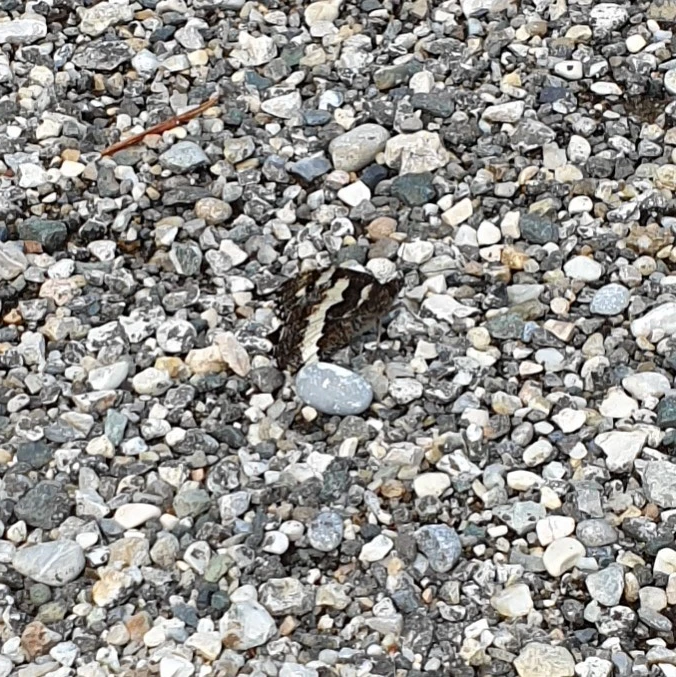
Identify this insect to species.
Brintesia circe
